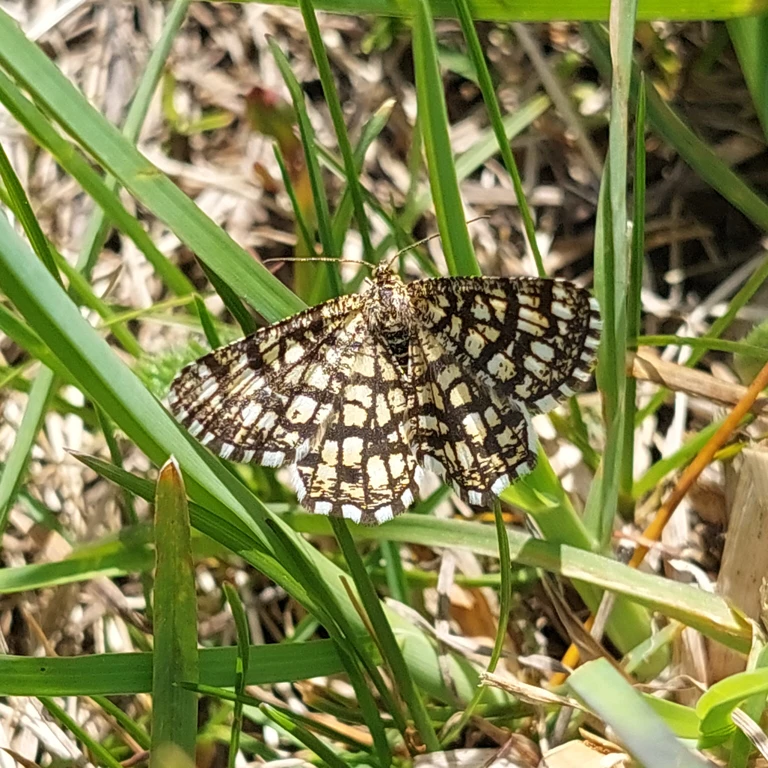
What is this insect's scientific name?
Chiasmia clathrata
